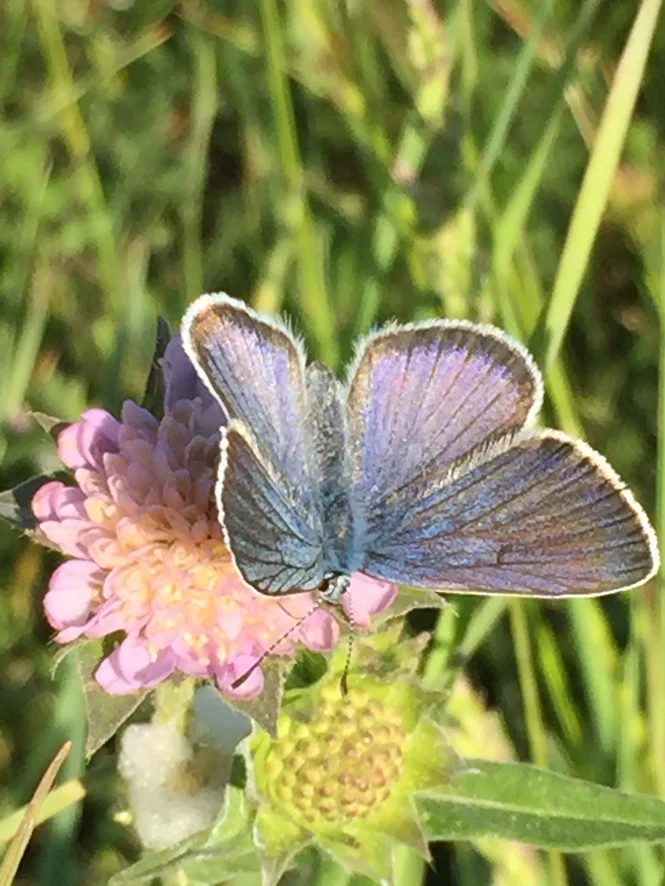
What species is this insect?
Cyaniris semiargus
